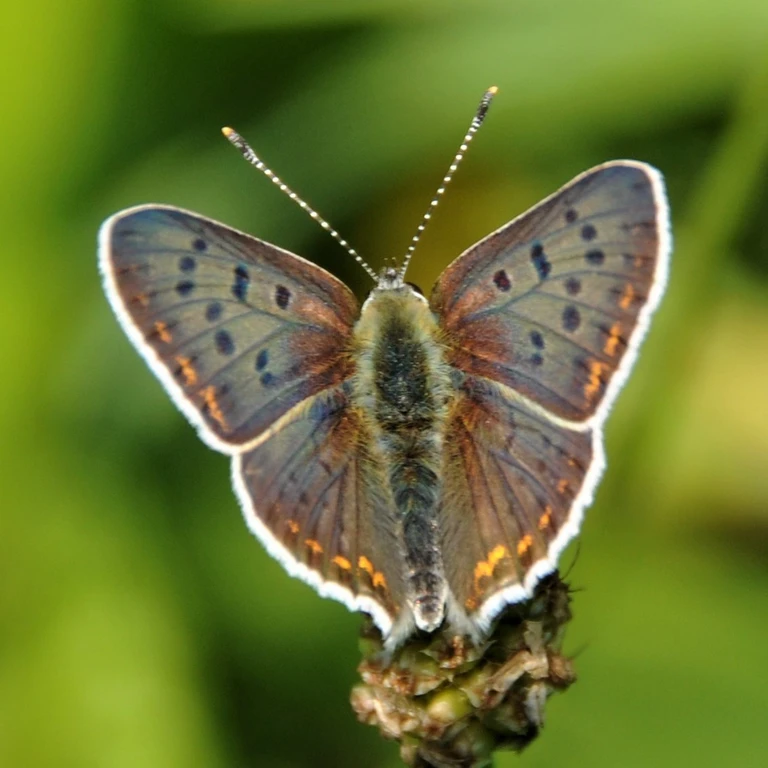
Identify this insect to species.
Lycaena tityrus (also Loweia tityrus)
